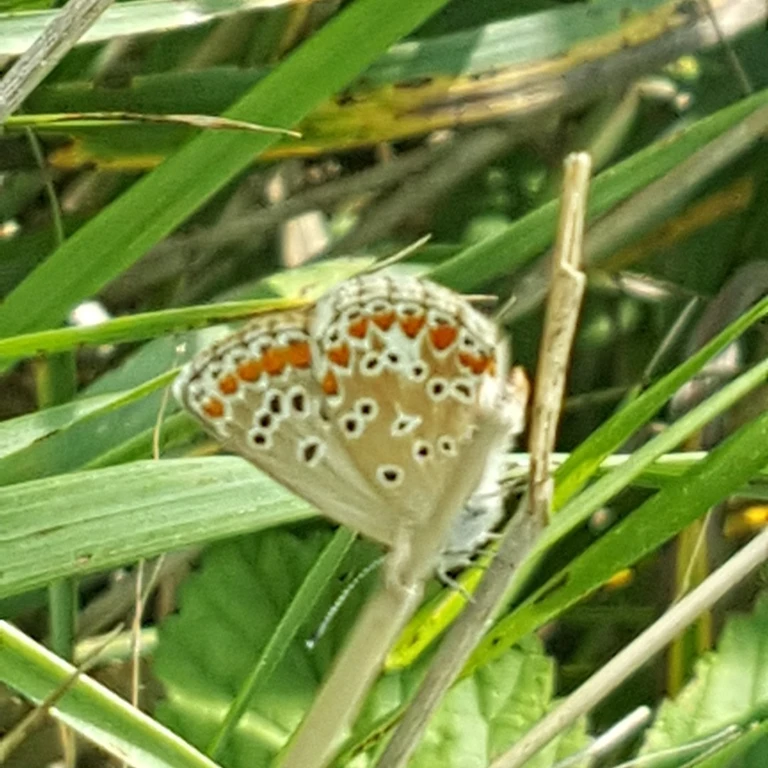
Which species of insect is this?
Aricia agestis/artaxerxes
